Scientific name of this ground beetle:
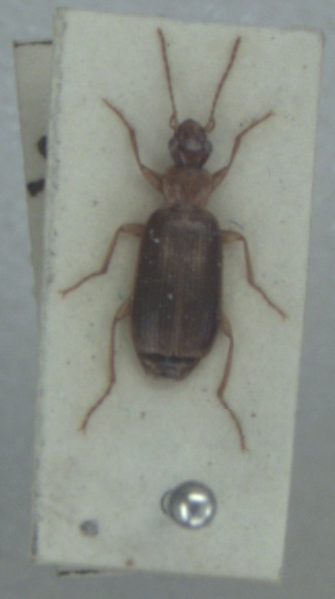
Dromius angustus
